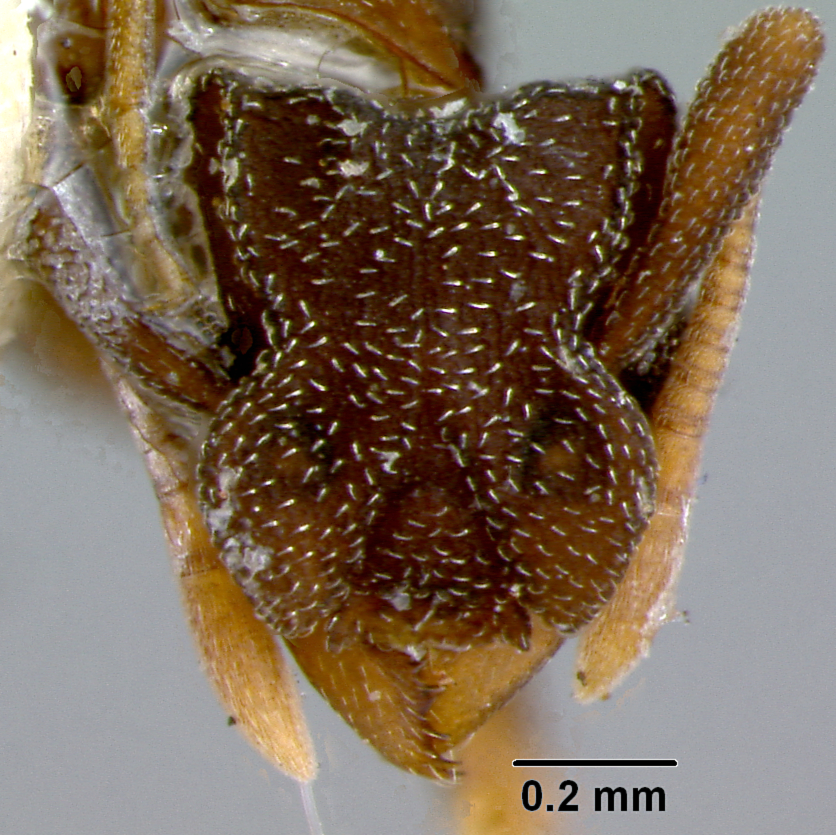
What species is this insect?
Cyphomyrmex rimosus
